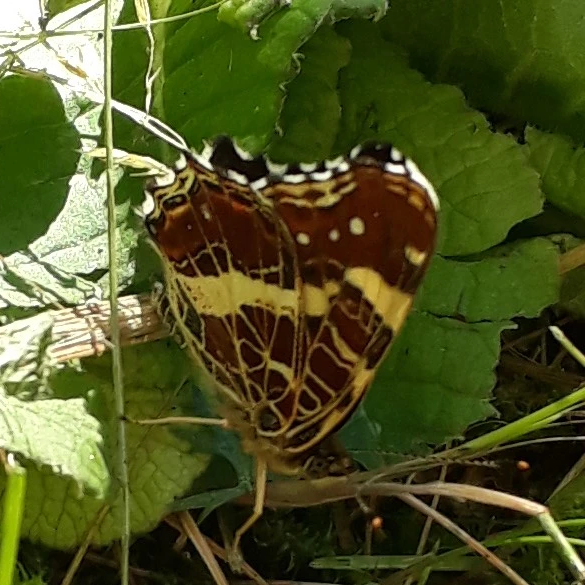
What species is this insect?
Araschnia levana
